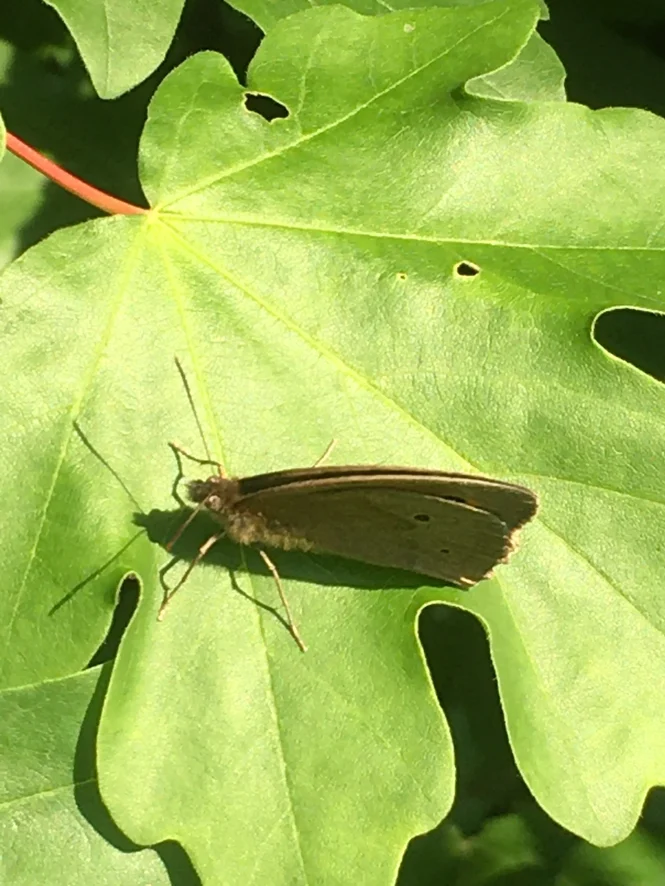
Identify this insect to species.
Maniola jurtina
